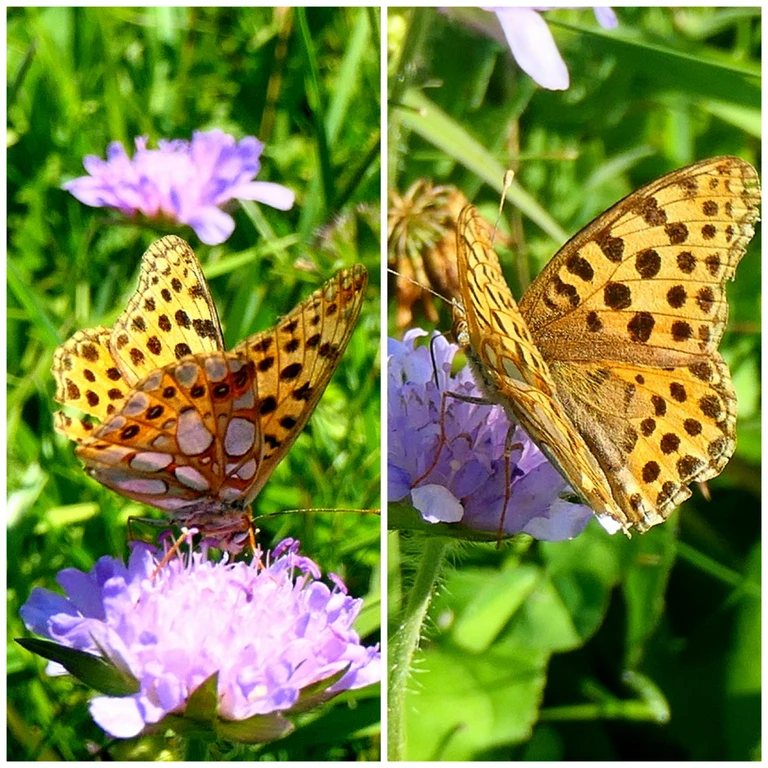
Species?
Issoria lathonia
